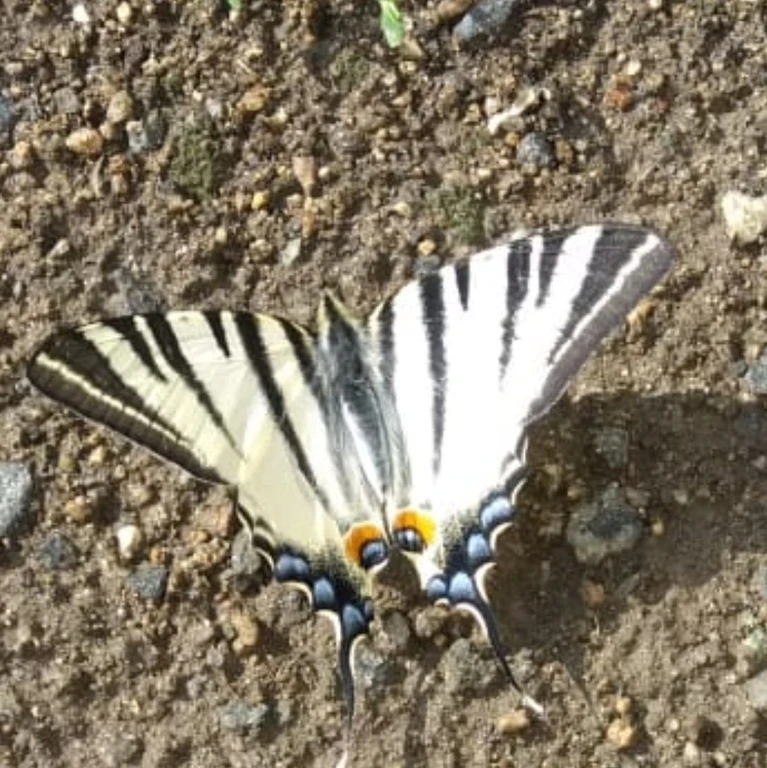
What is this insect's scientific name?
Iphiclides podalirius
